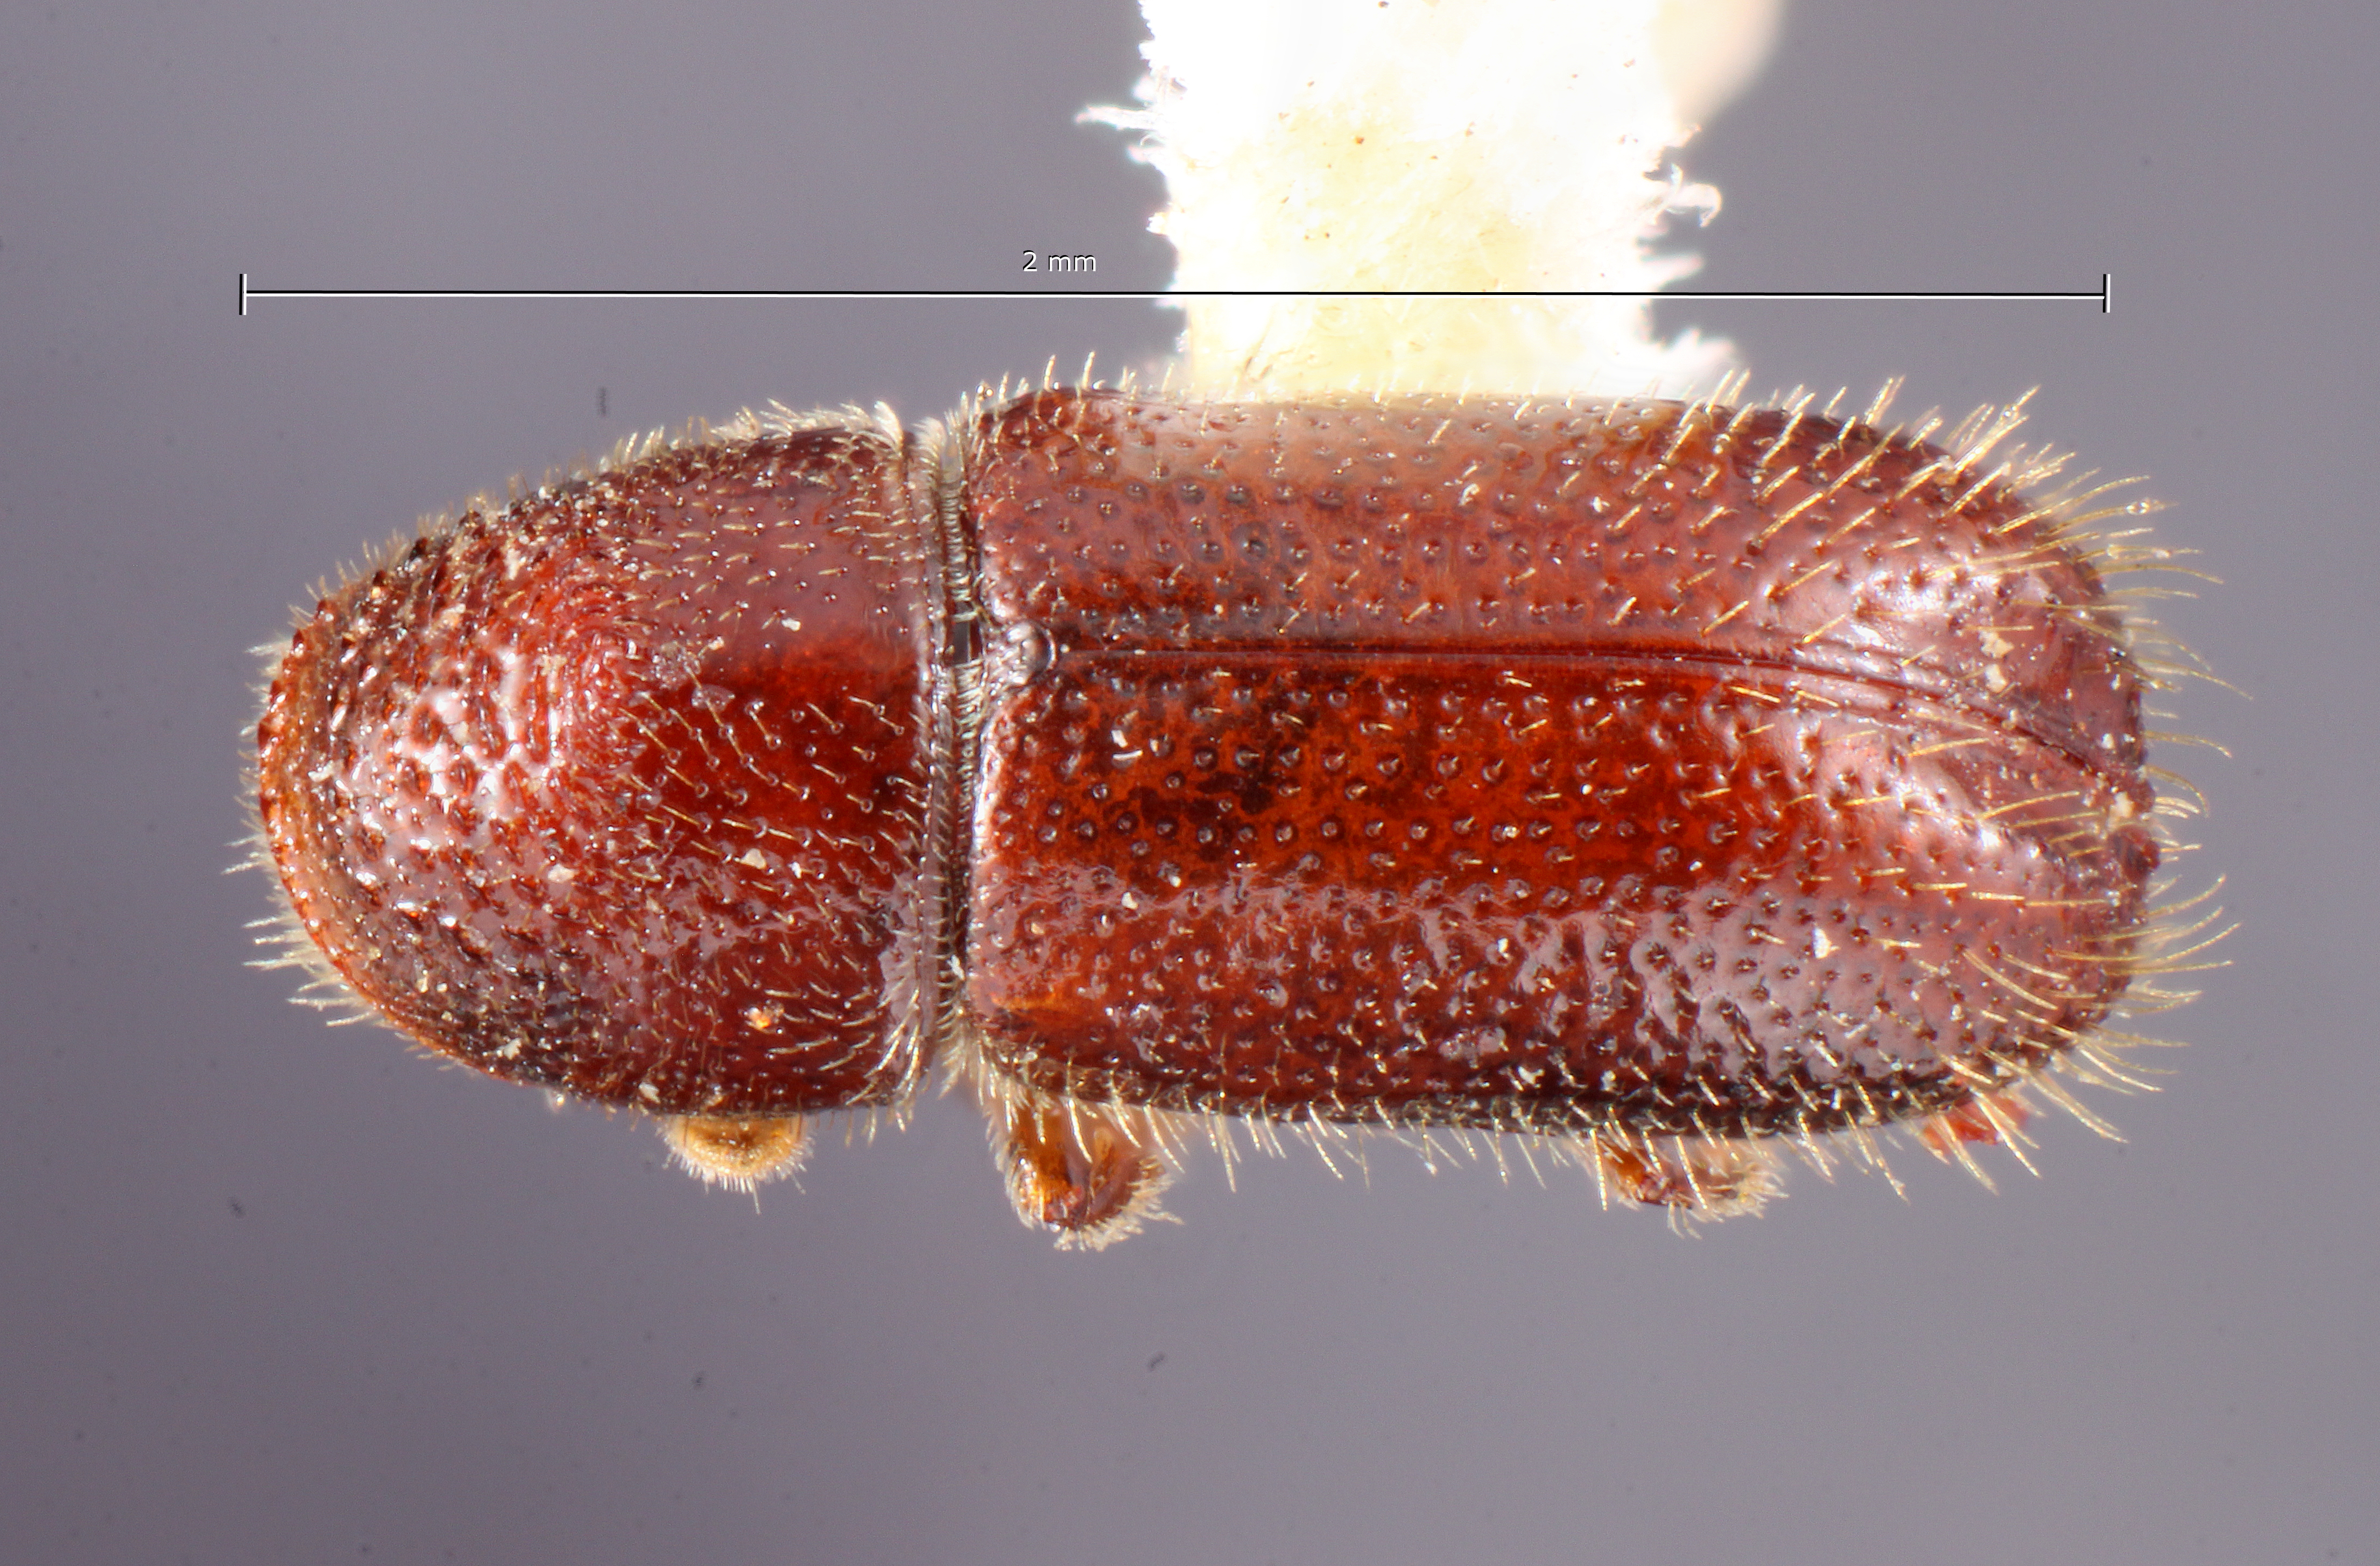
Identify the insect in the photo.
Pityophthorus schwarzi
